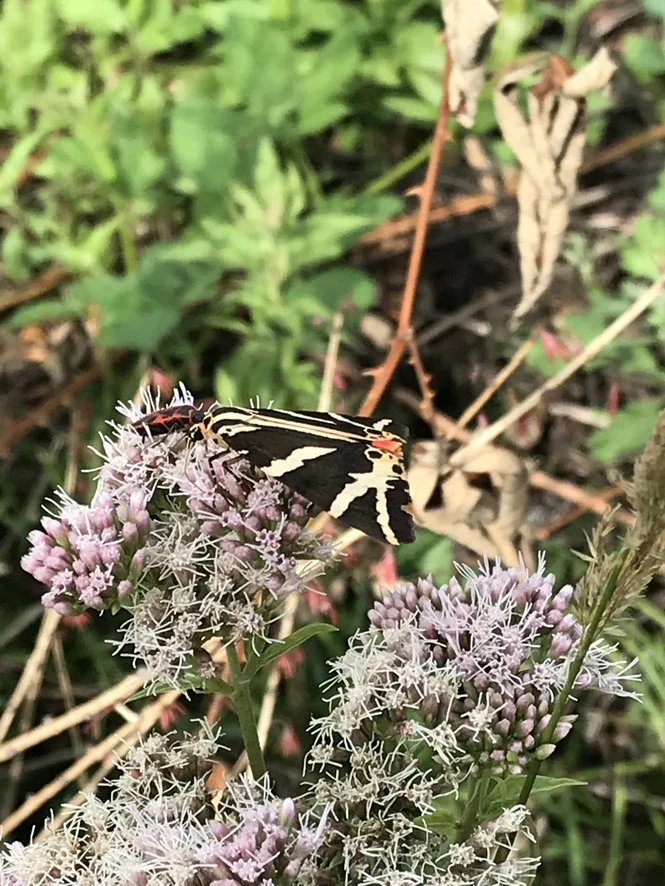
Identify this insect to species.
Euplagia quadripunctaria
